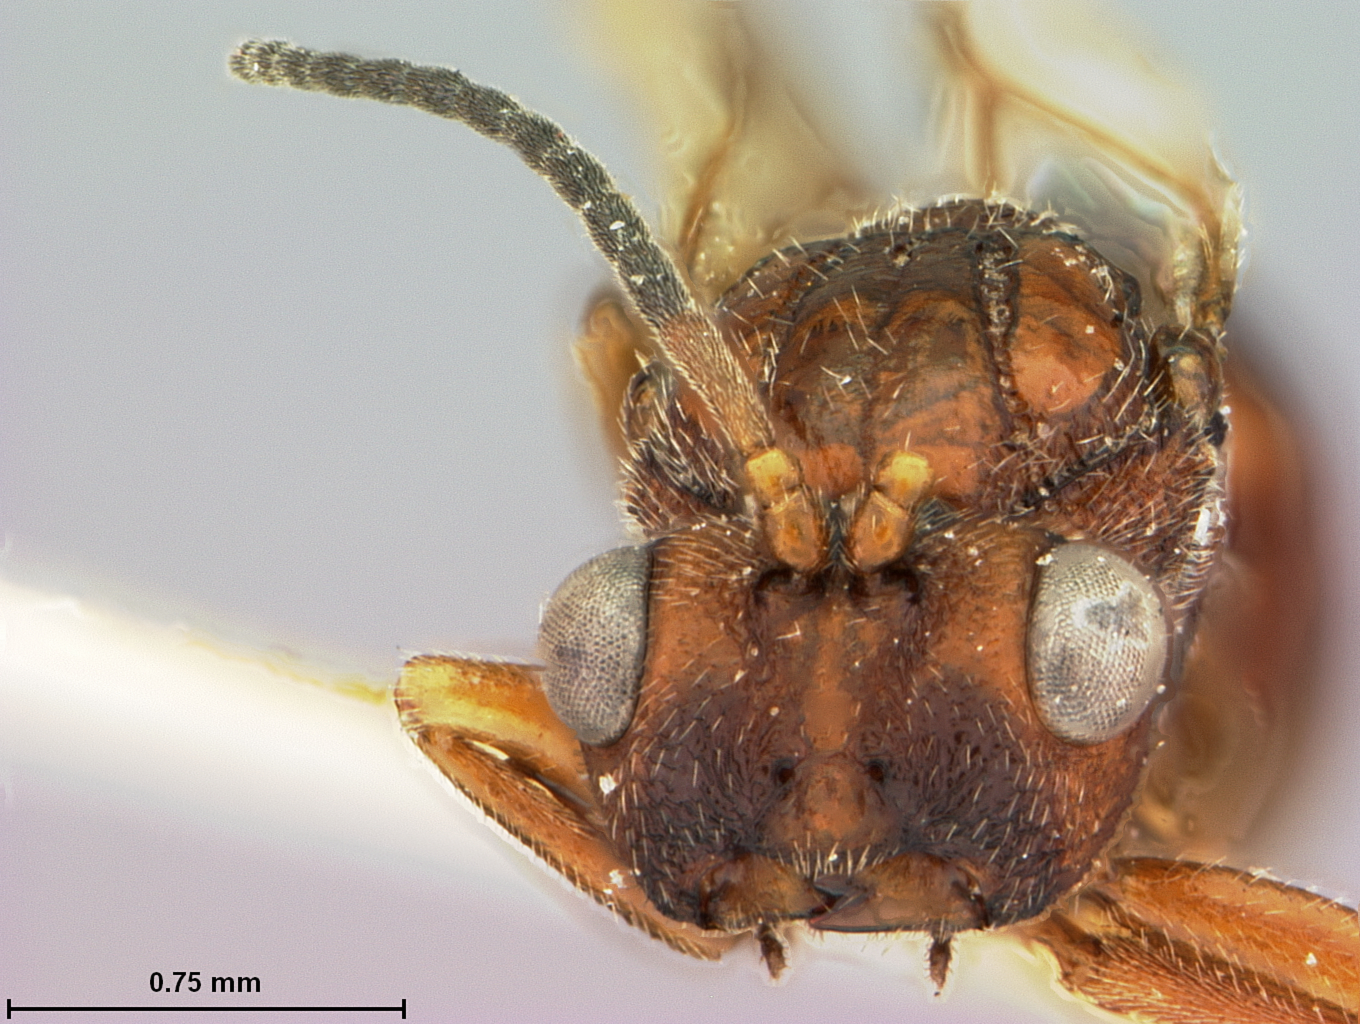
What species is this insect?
Rhodites fulgens
